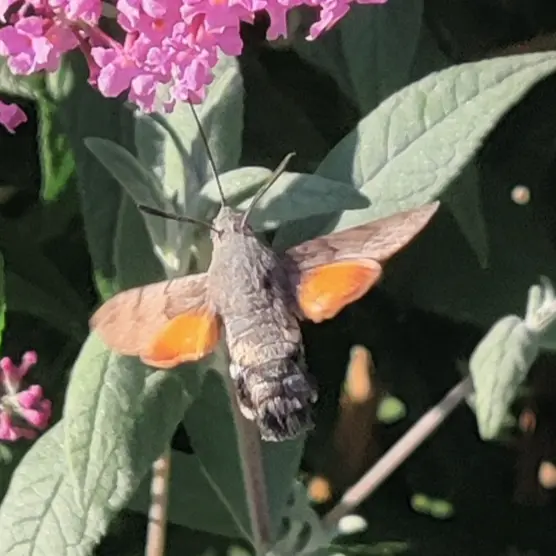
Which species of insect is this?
Macroglossum stellatarum
